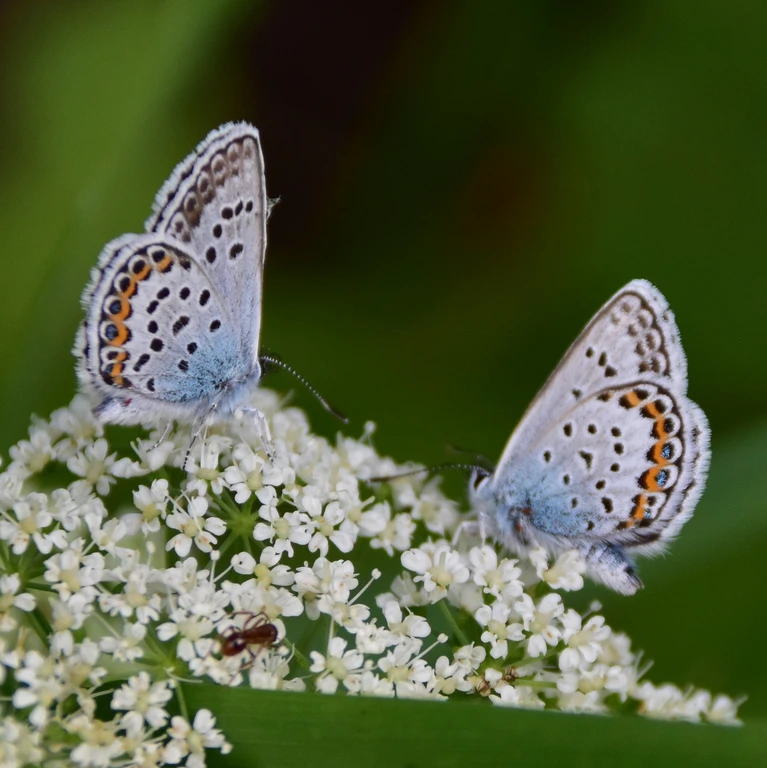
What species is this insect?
Plebejus argus
